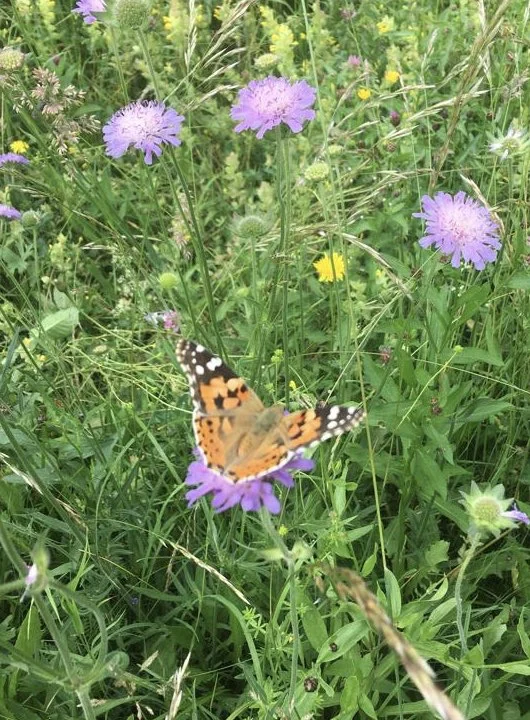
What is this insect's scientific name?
Vanessa cardui
